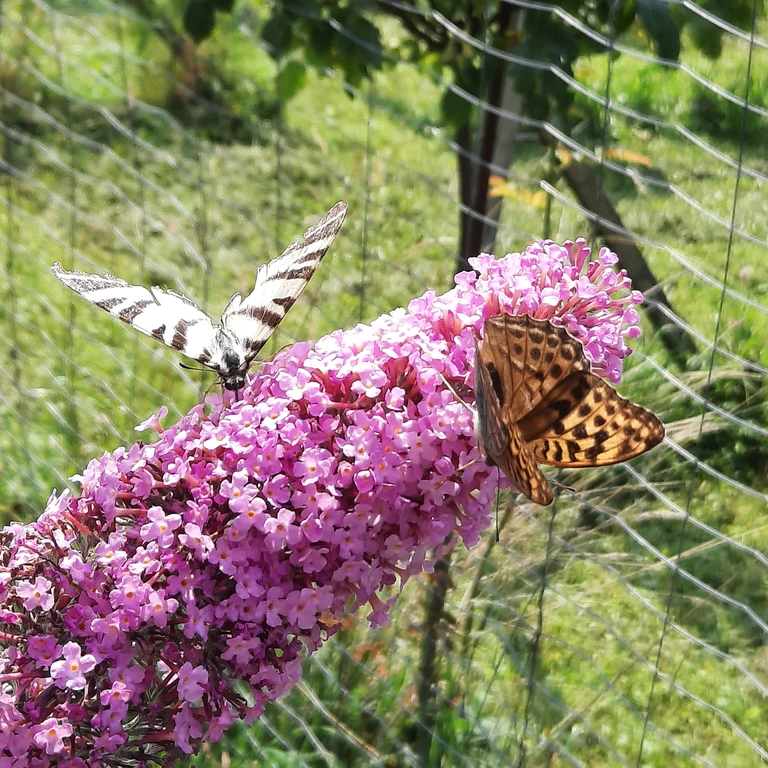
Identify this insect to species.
Iphiclides podalirius
